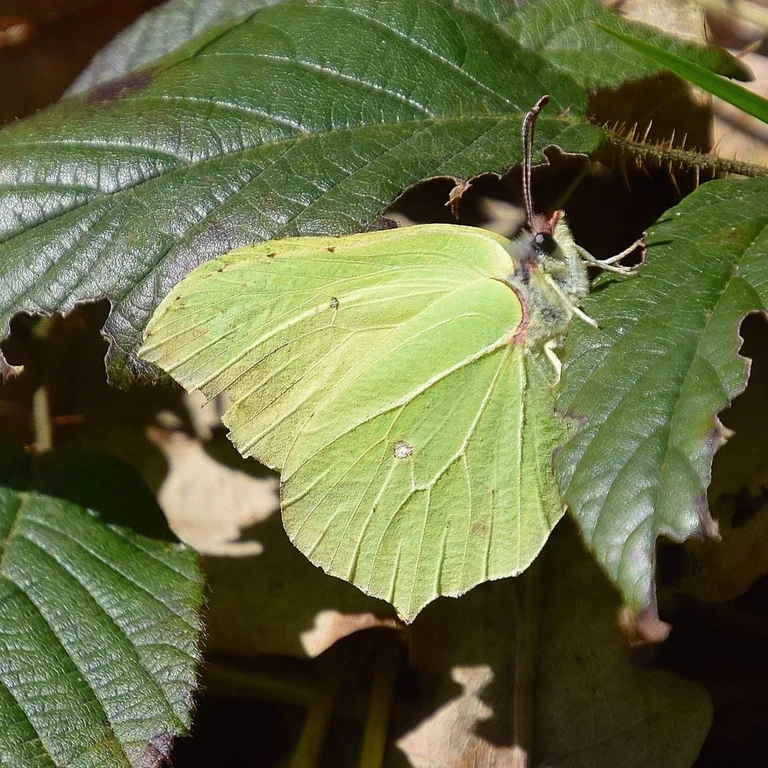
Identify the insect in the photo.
Gonepteryx rhamni
